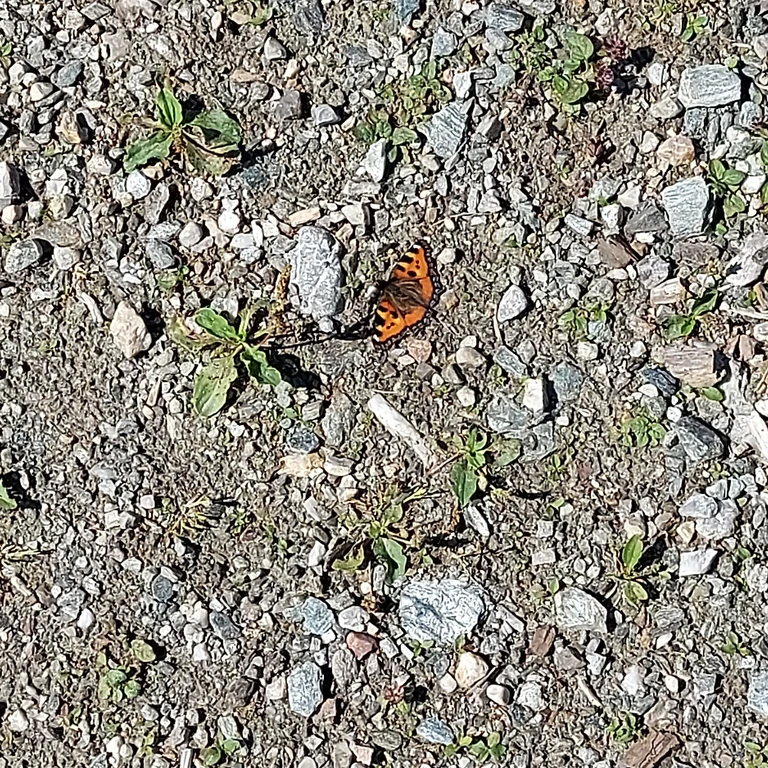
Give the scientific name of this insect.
Aglais urticae
